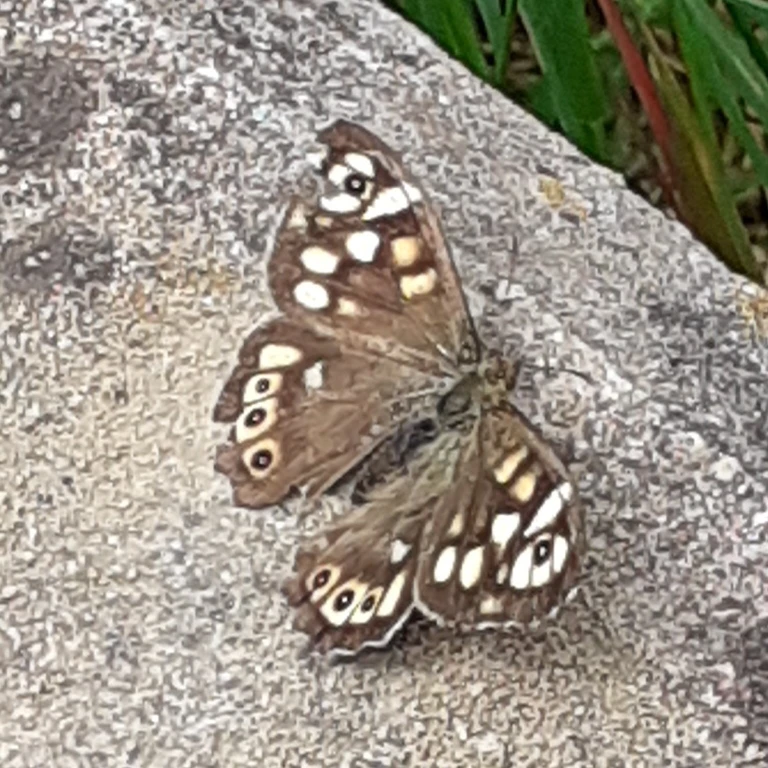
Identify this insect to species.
Pararge aegeria
